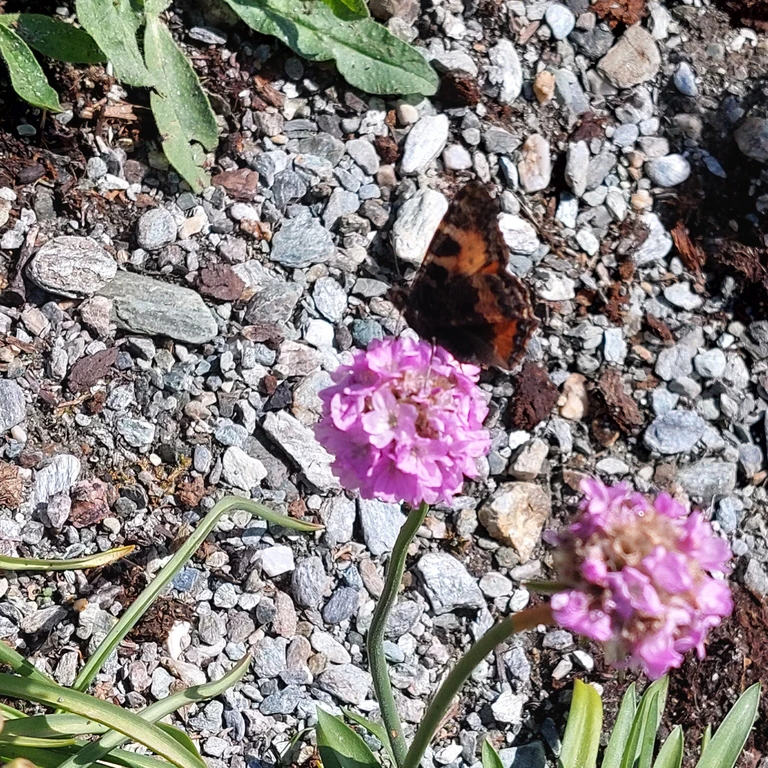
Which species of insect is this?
Aglais urticae
